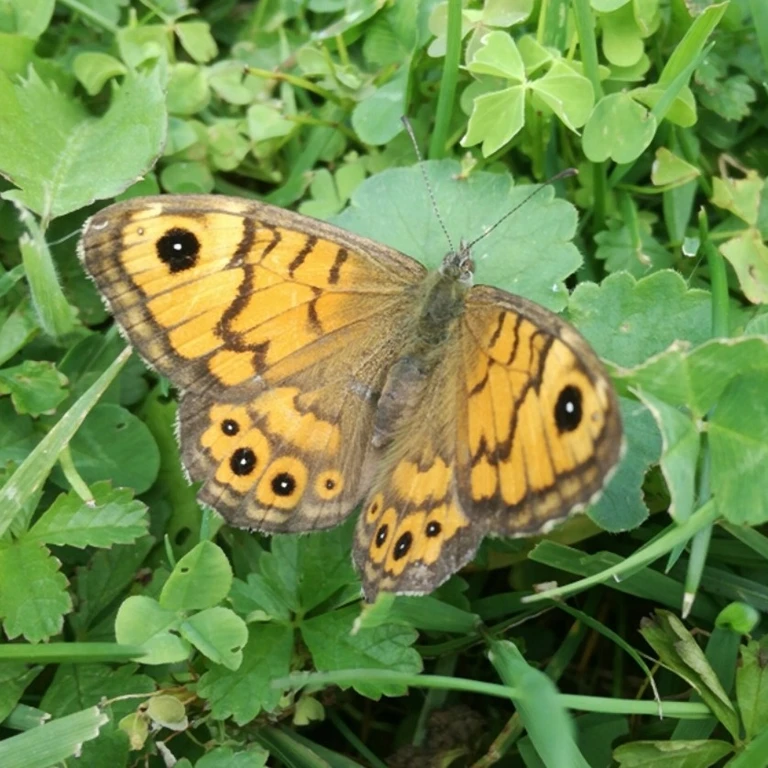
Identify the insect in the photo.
Lasiommata megera (also Pararge megera)
